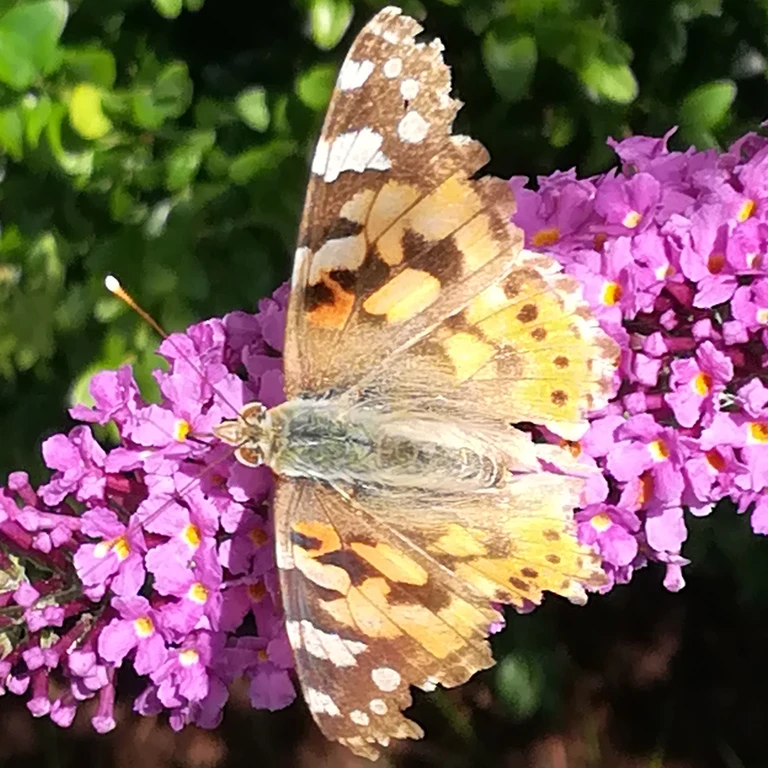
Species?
Vanessa cardui
